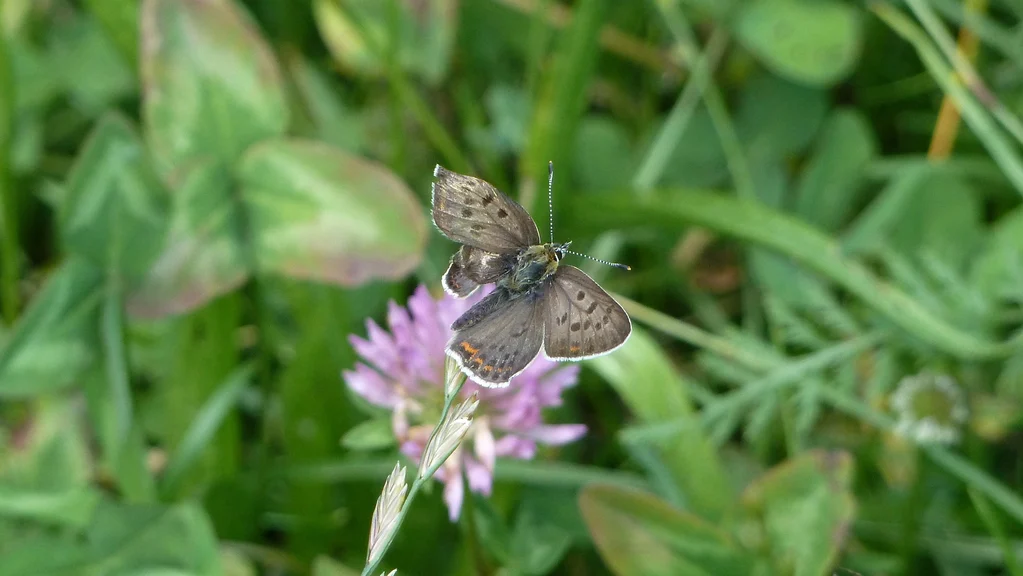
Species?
Lycaena tityrus (also Loweia tityrus)
